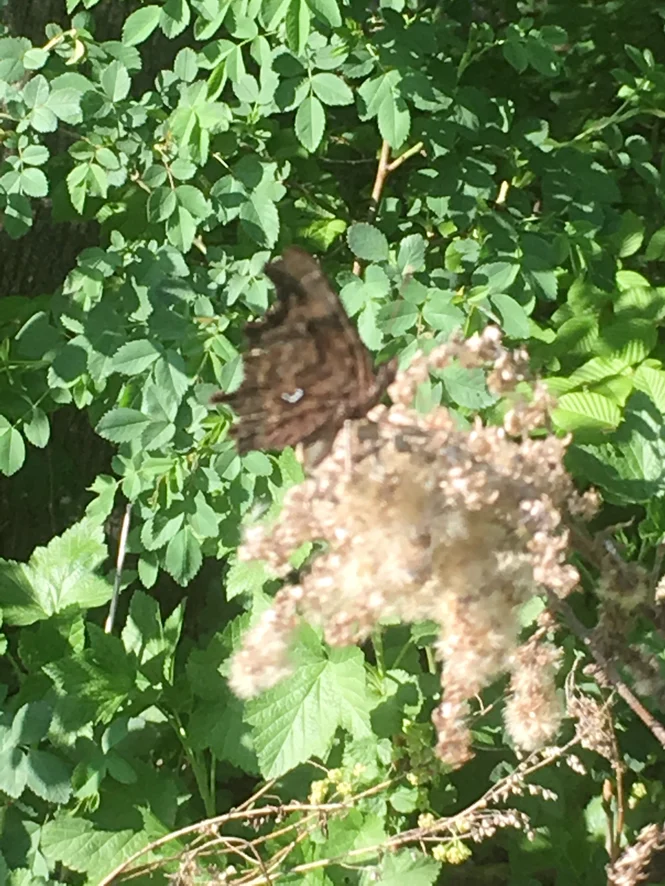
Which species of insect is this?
Polygonia c-album
